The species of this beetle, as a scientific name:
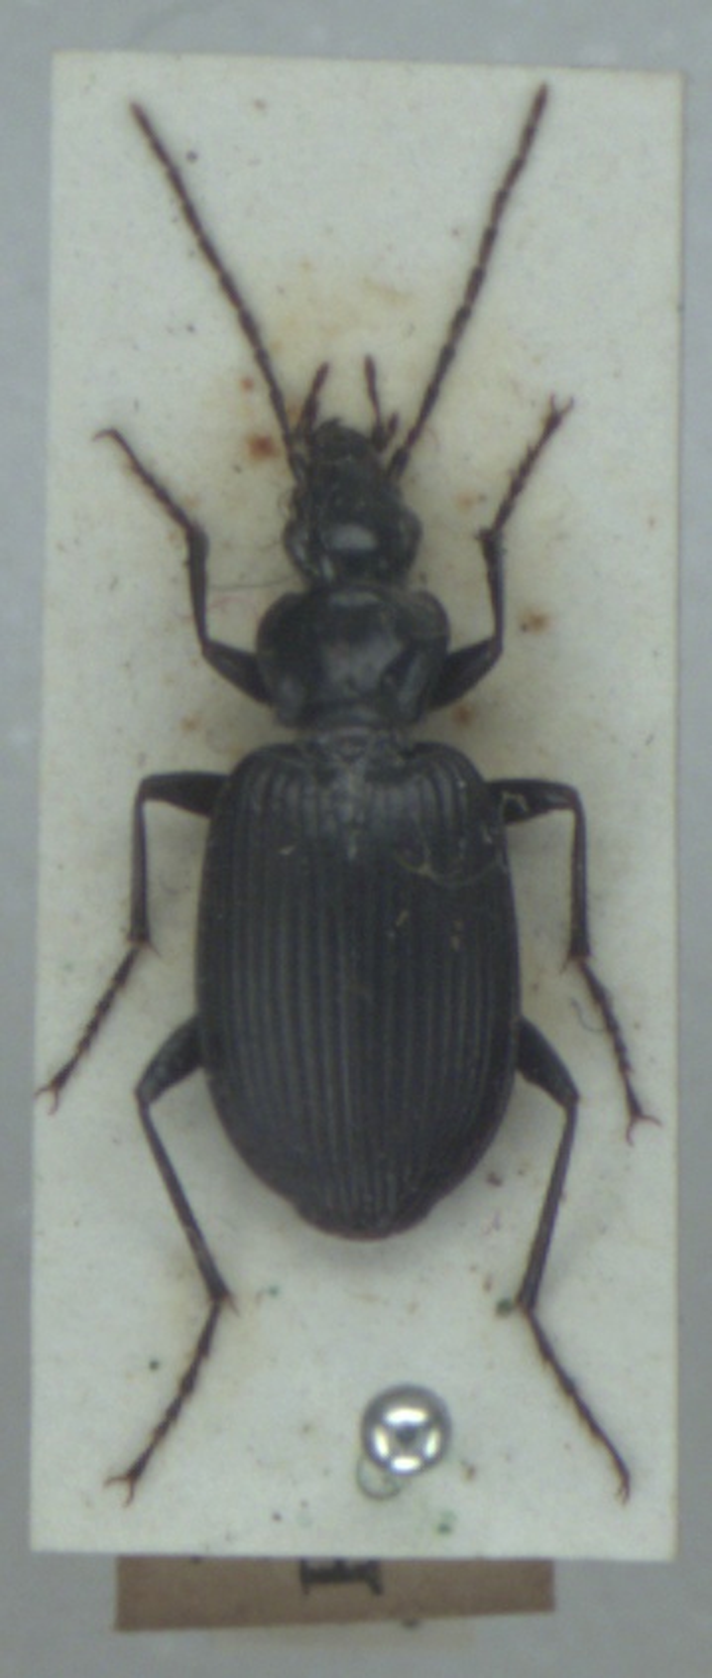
Platynus assimilis
